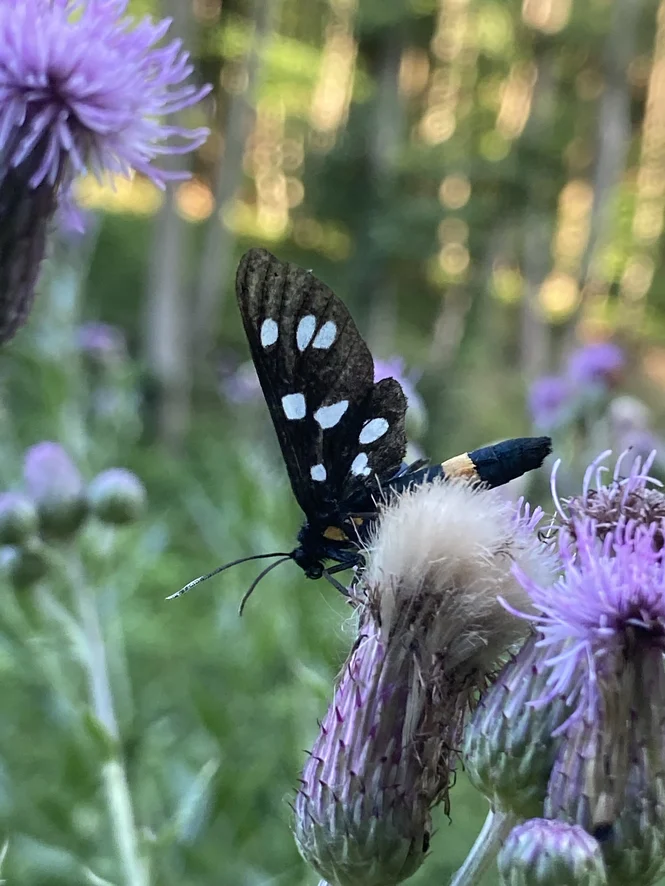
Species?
Amata phegea
